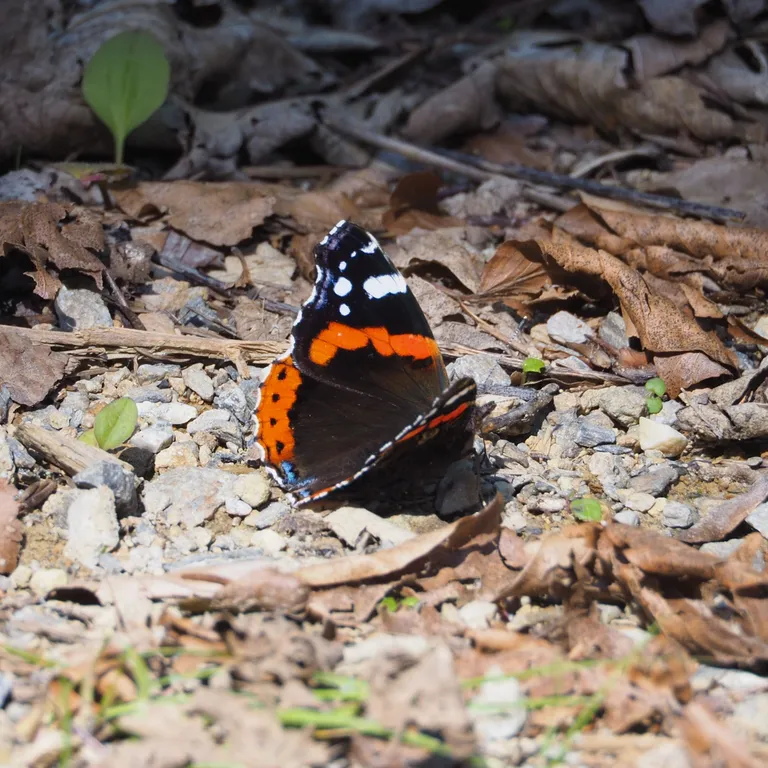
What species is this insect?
Vanessa atalanta
